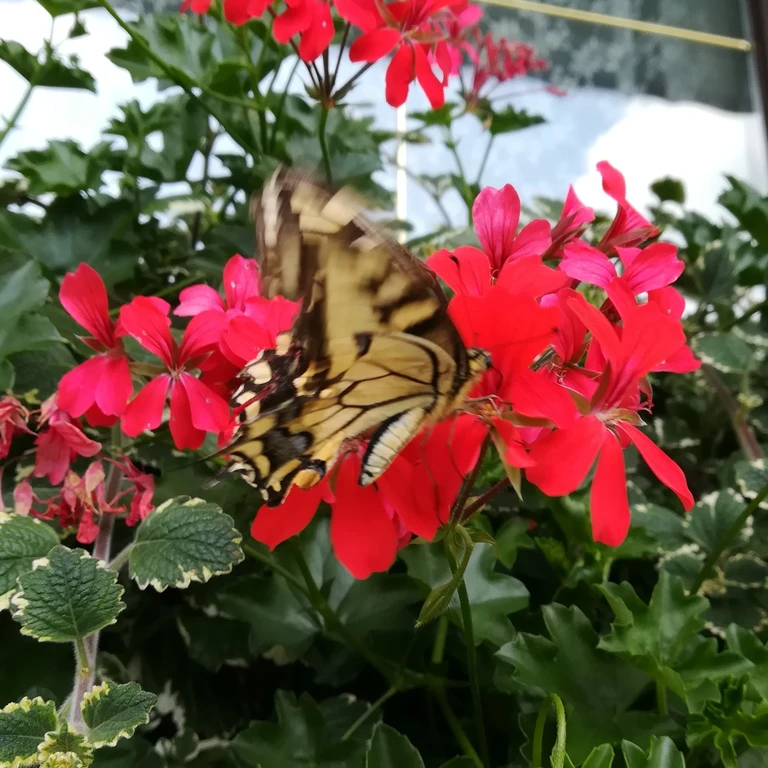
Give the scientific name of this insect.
Papilio machaon
